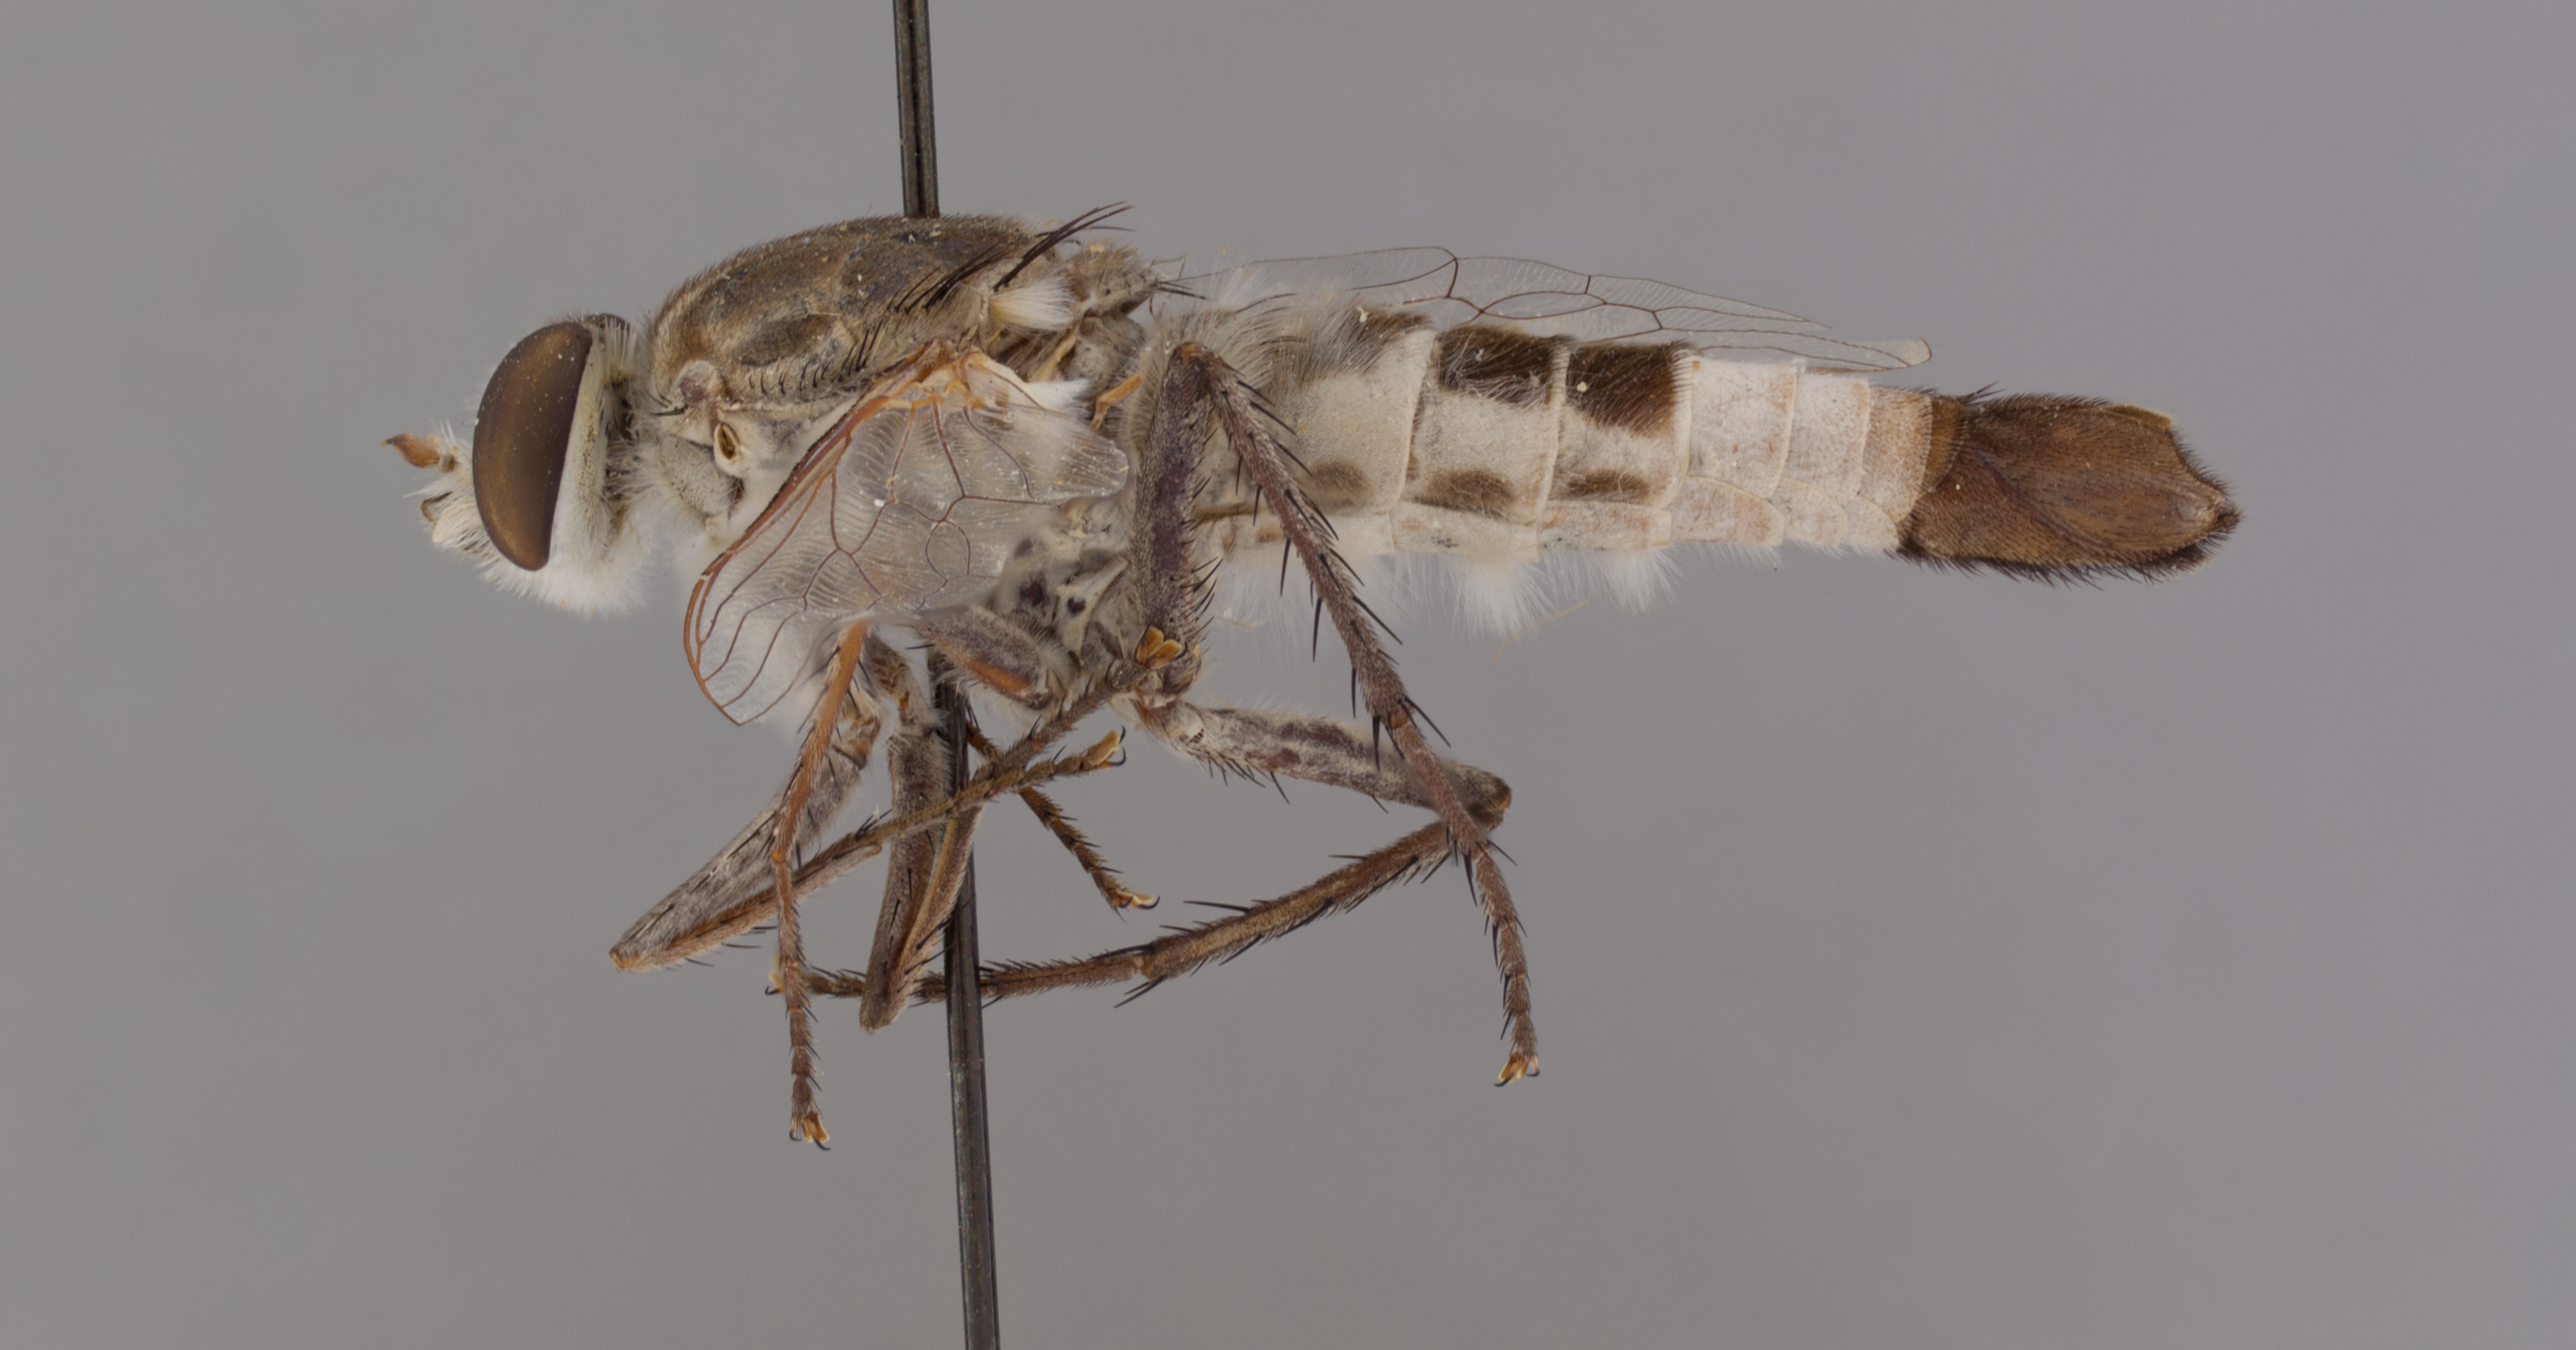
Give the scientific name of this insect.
Apiocera aldrichi
